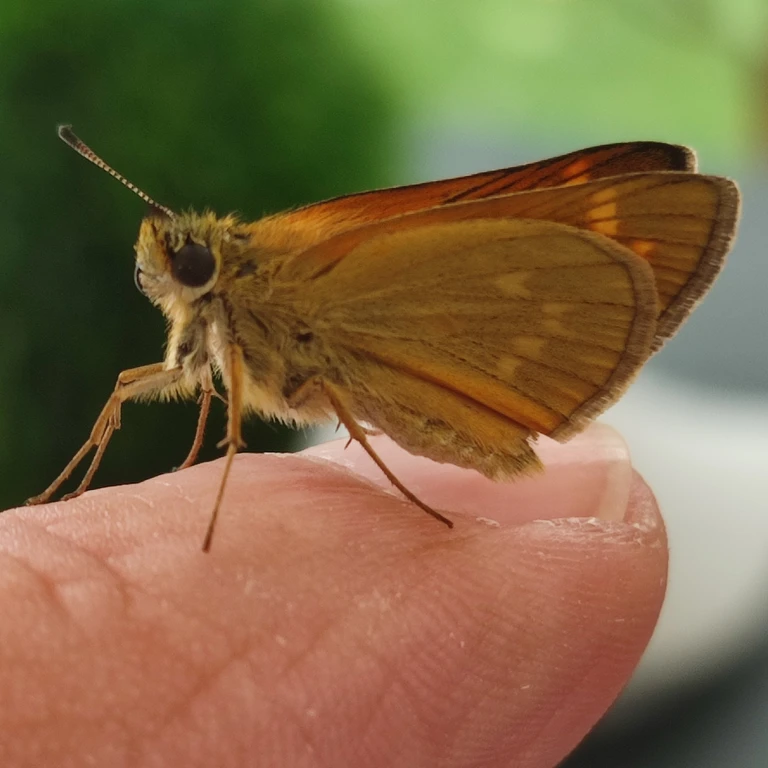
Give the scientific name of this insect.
Ochlodes sylvanus (also Ochlodes venata)
